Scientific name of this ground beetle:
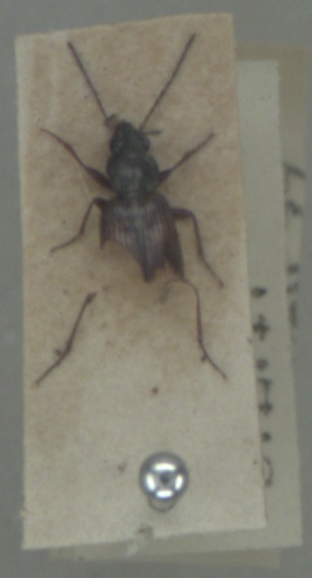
Bembidion dentellum
